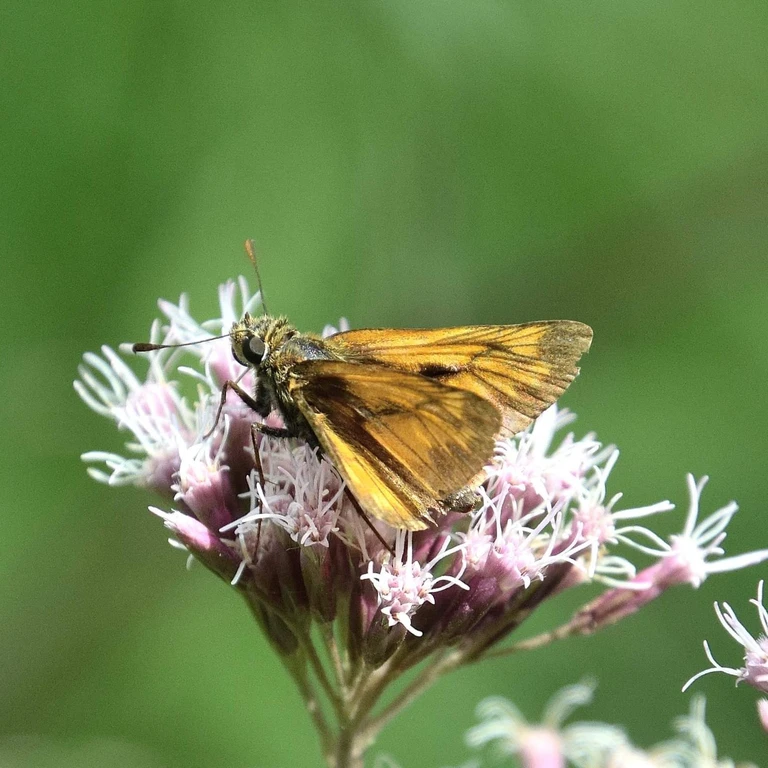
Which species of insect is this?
Ochlodes sylvanus (also Ochlodes venata)
